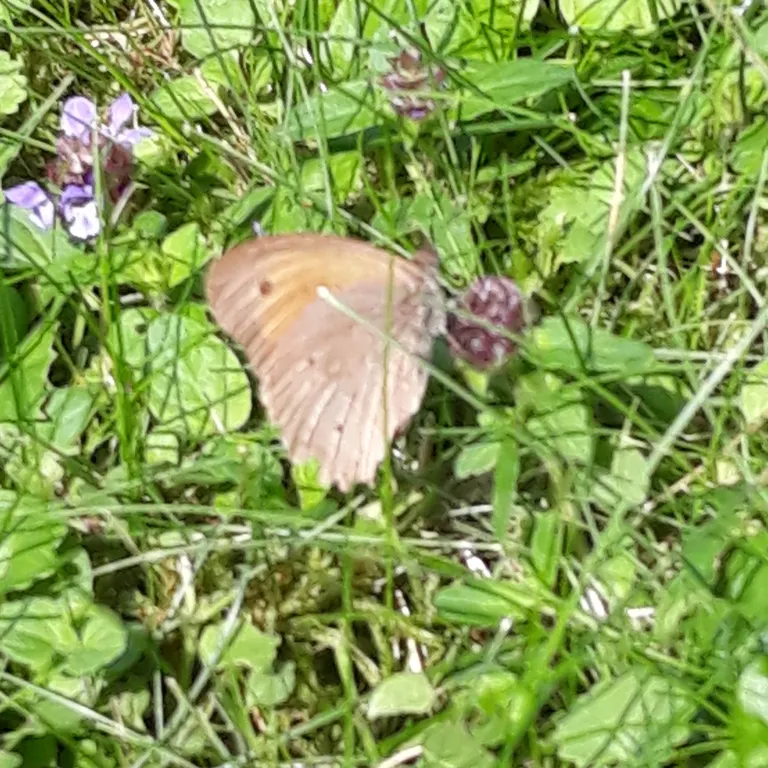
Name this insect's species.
Maniola jurtina
